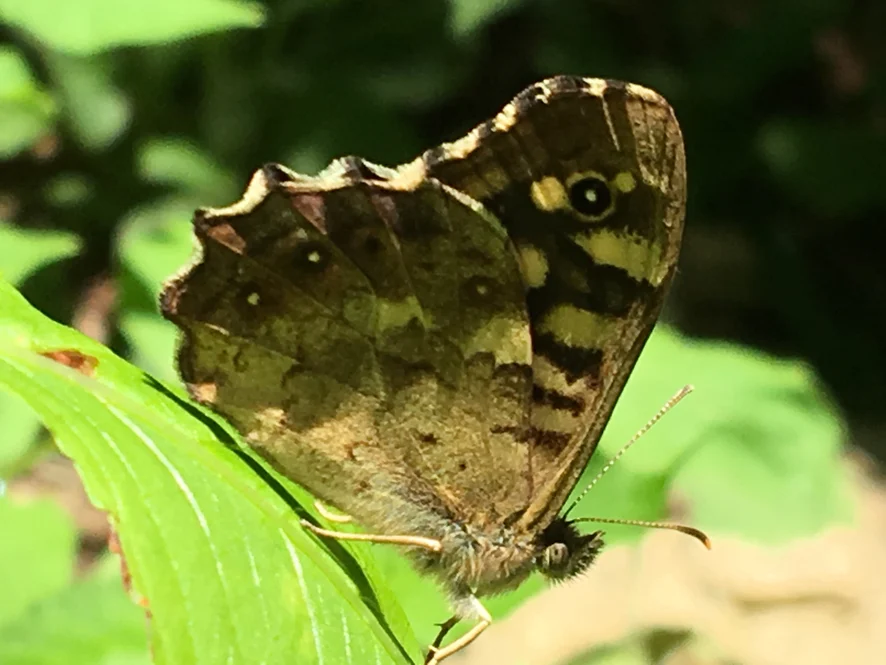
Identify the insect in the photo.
Pararge aegeria
